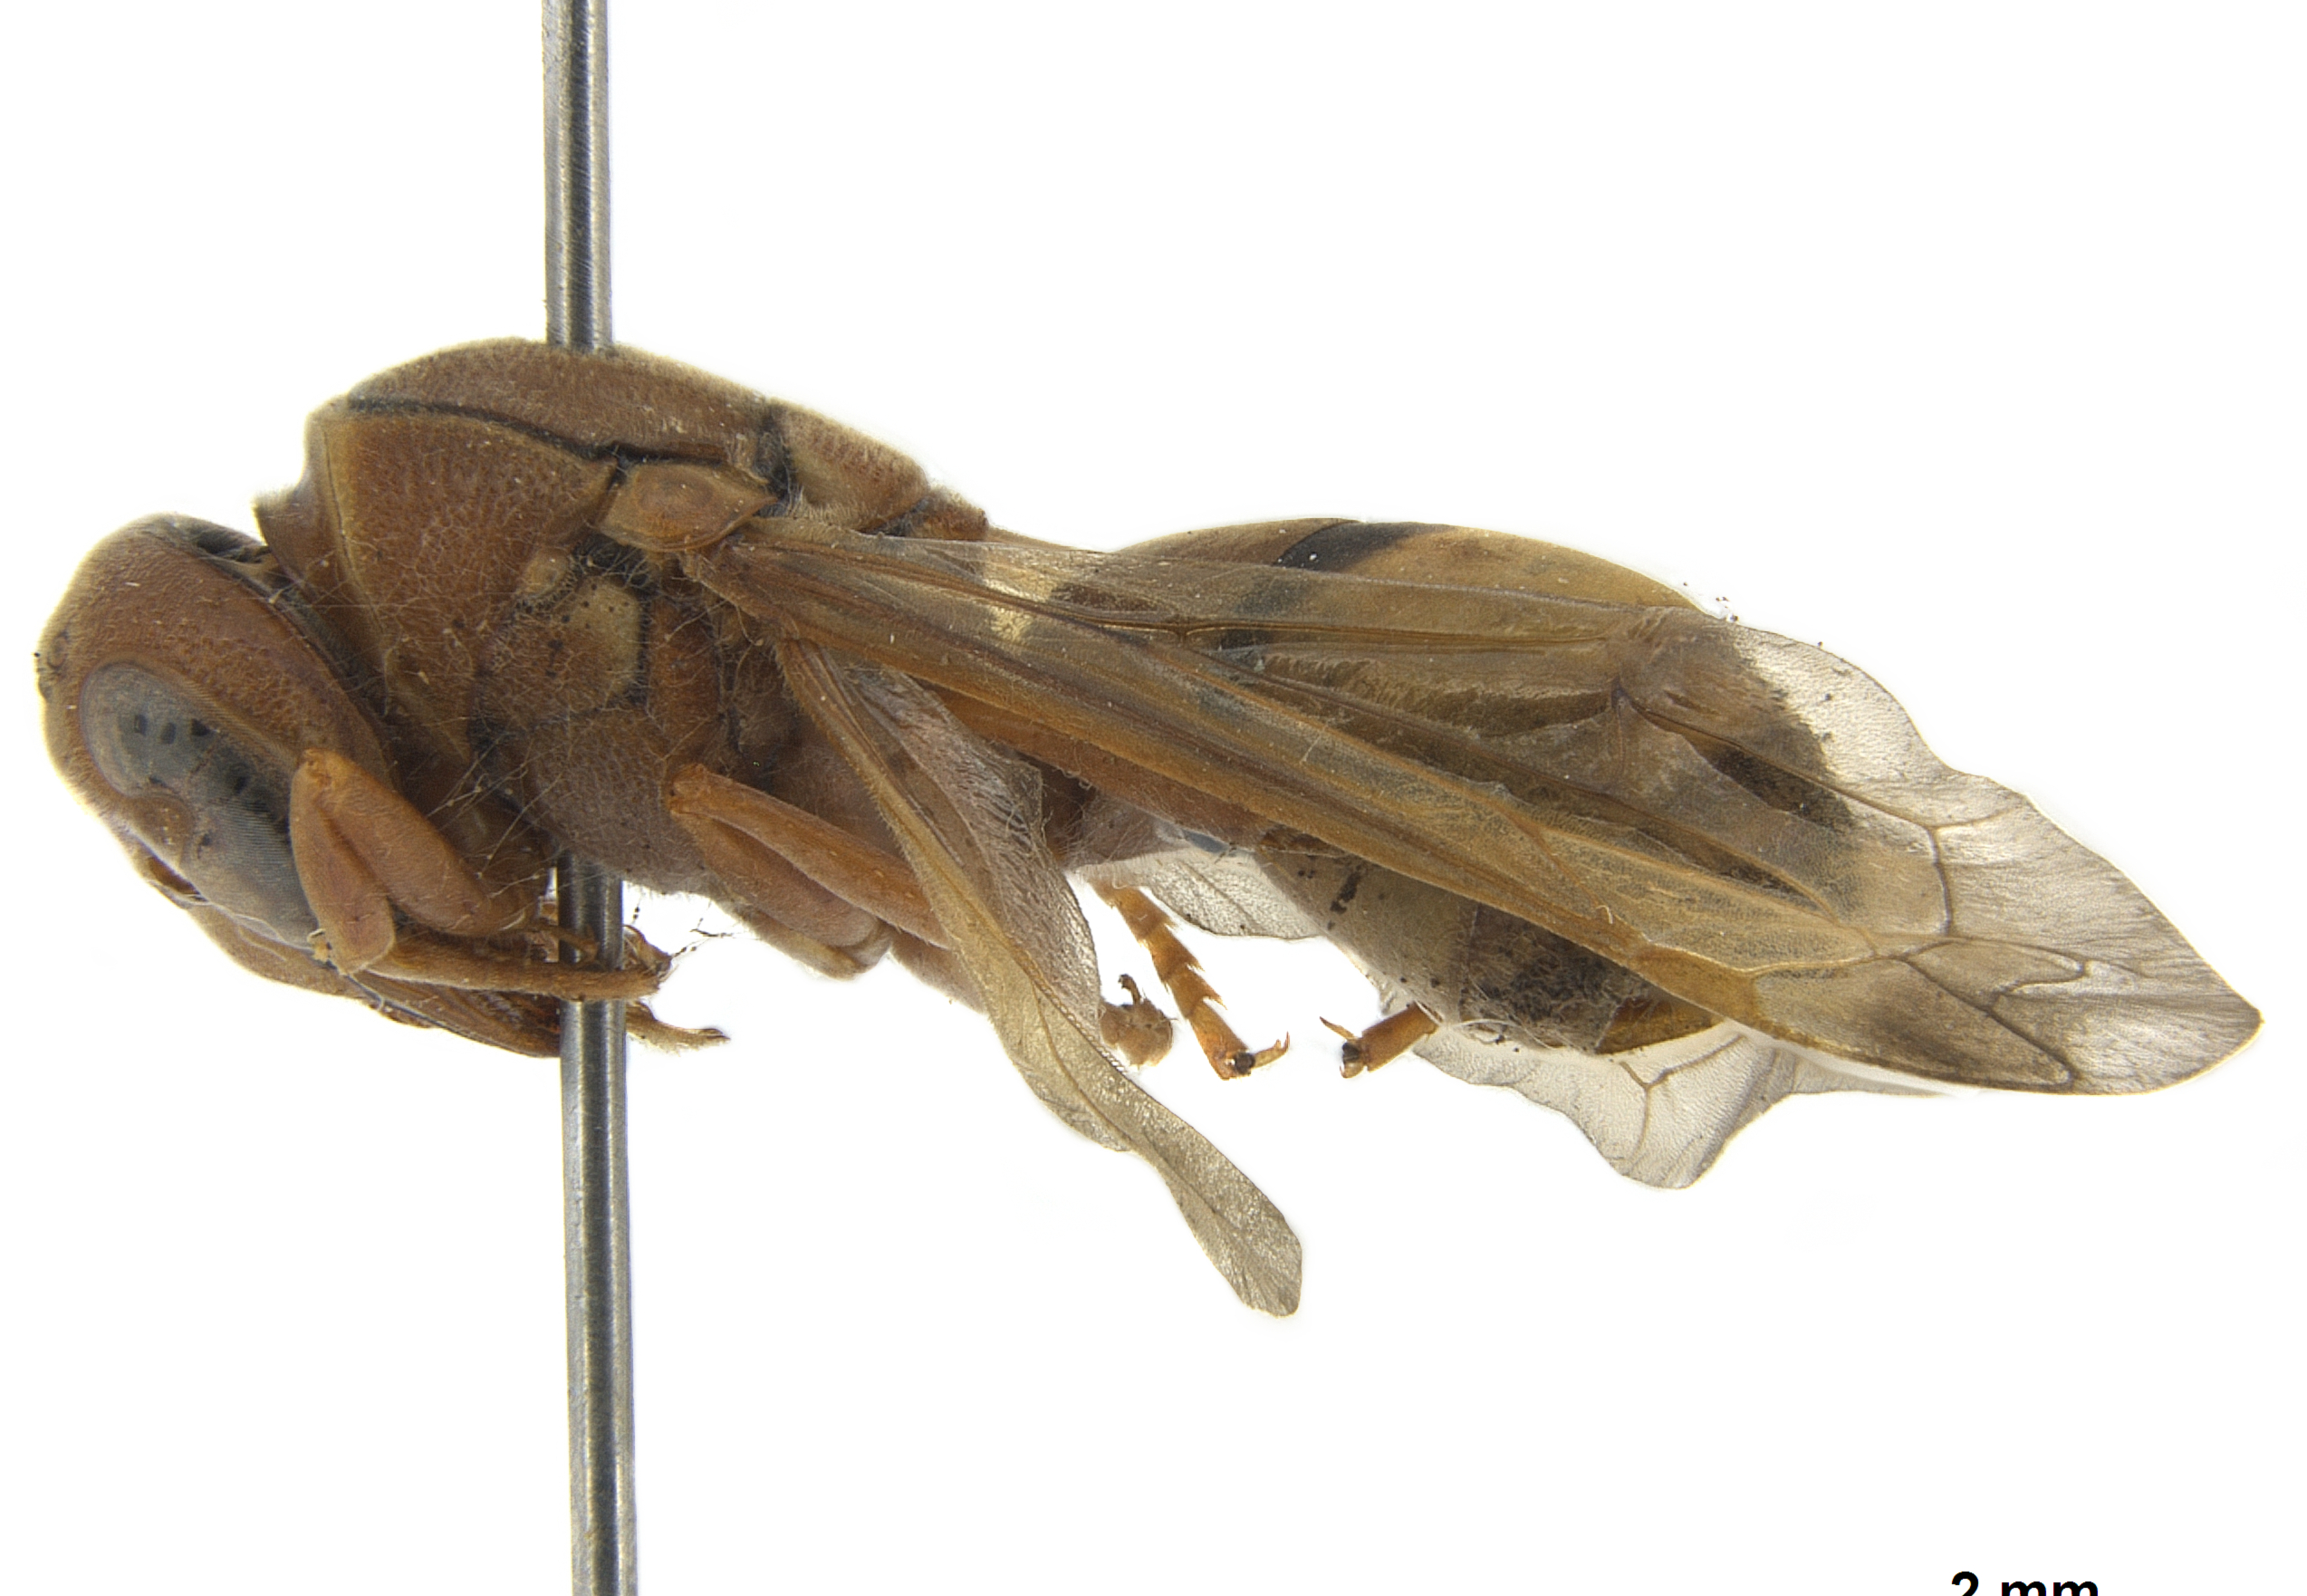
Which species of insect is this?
Antodynerus flavescens
